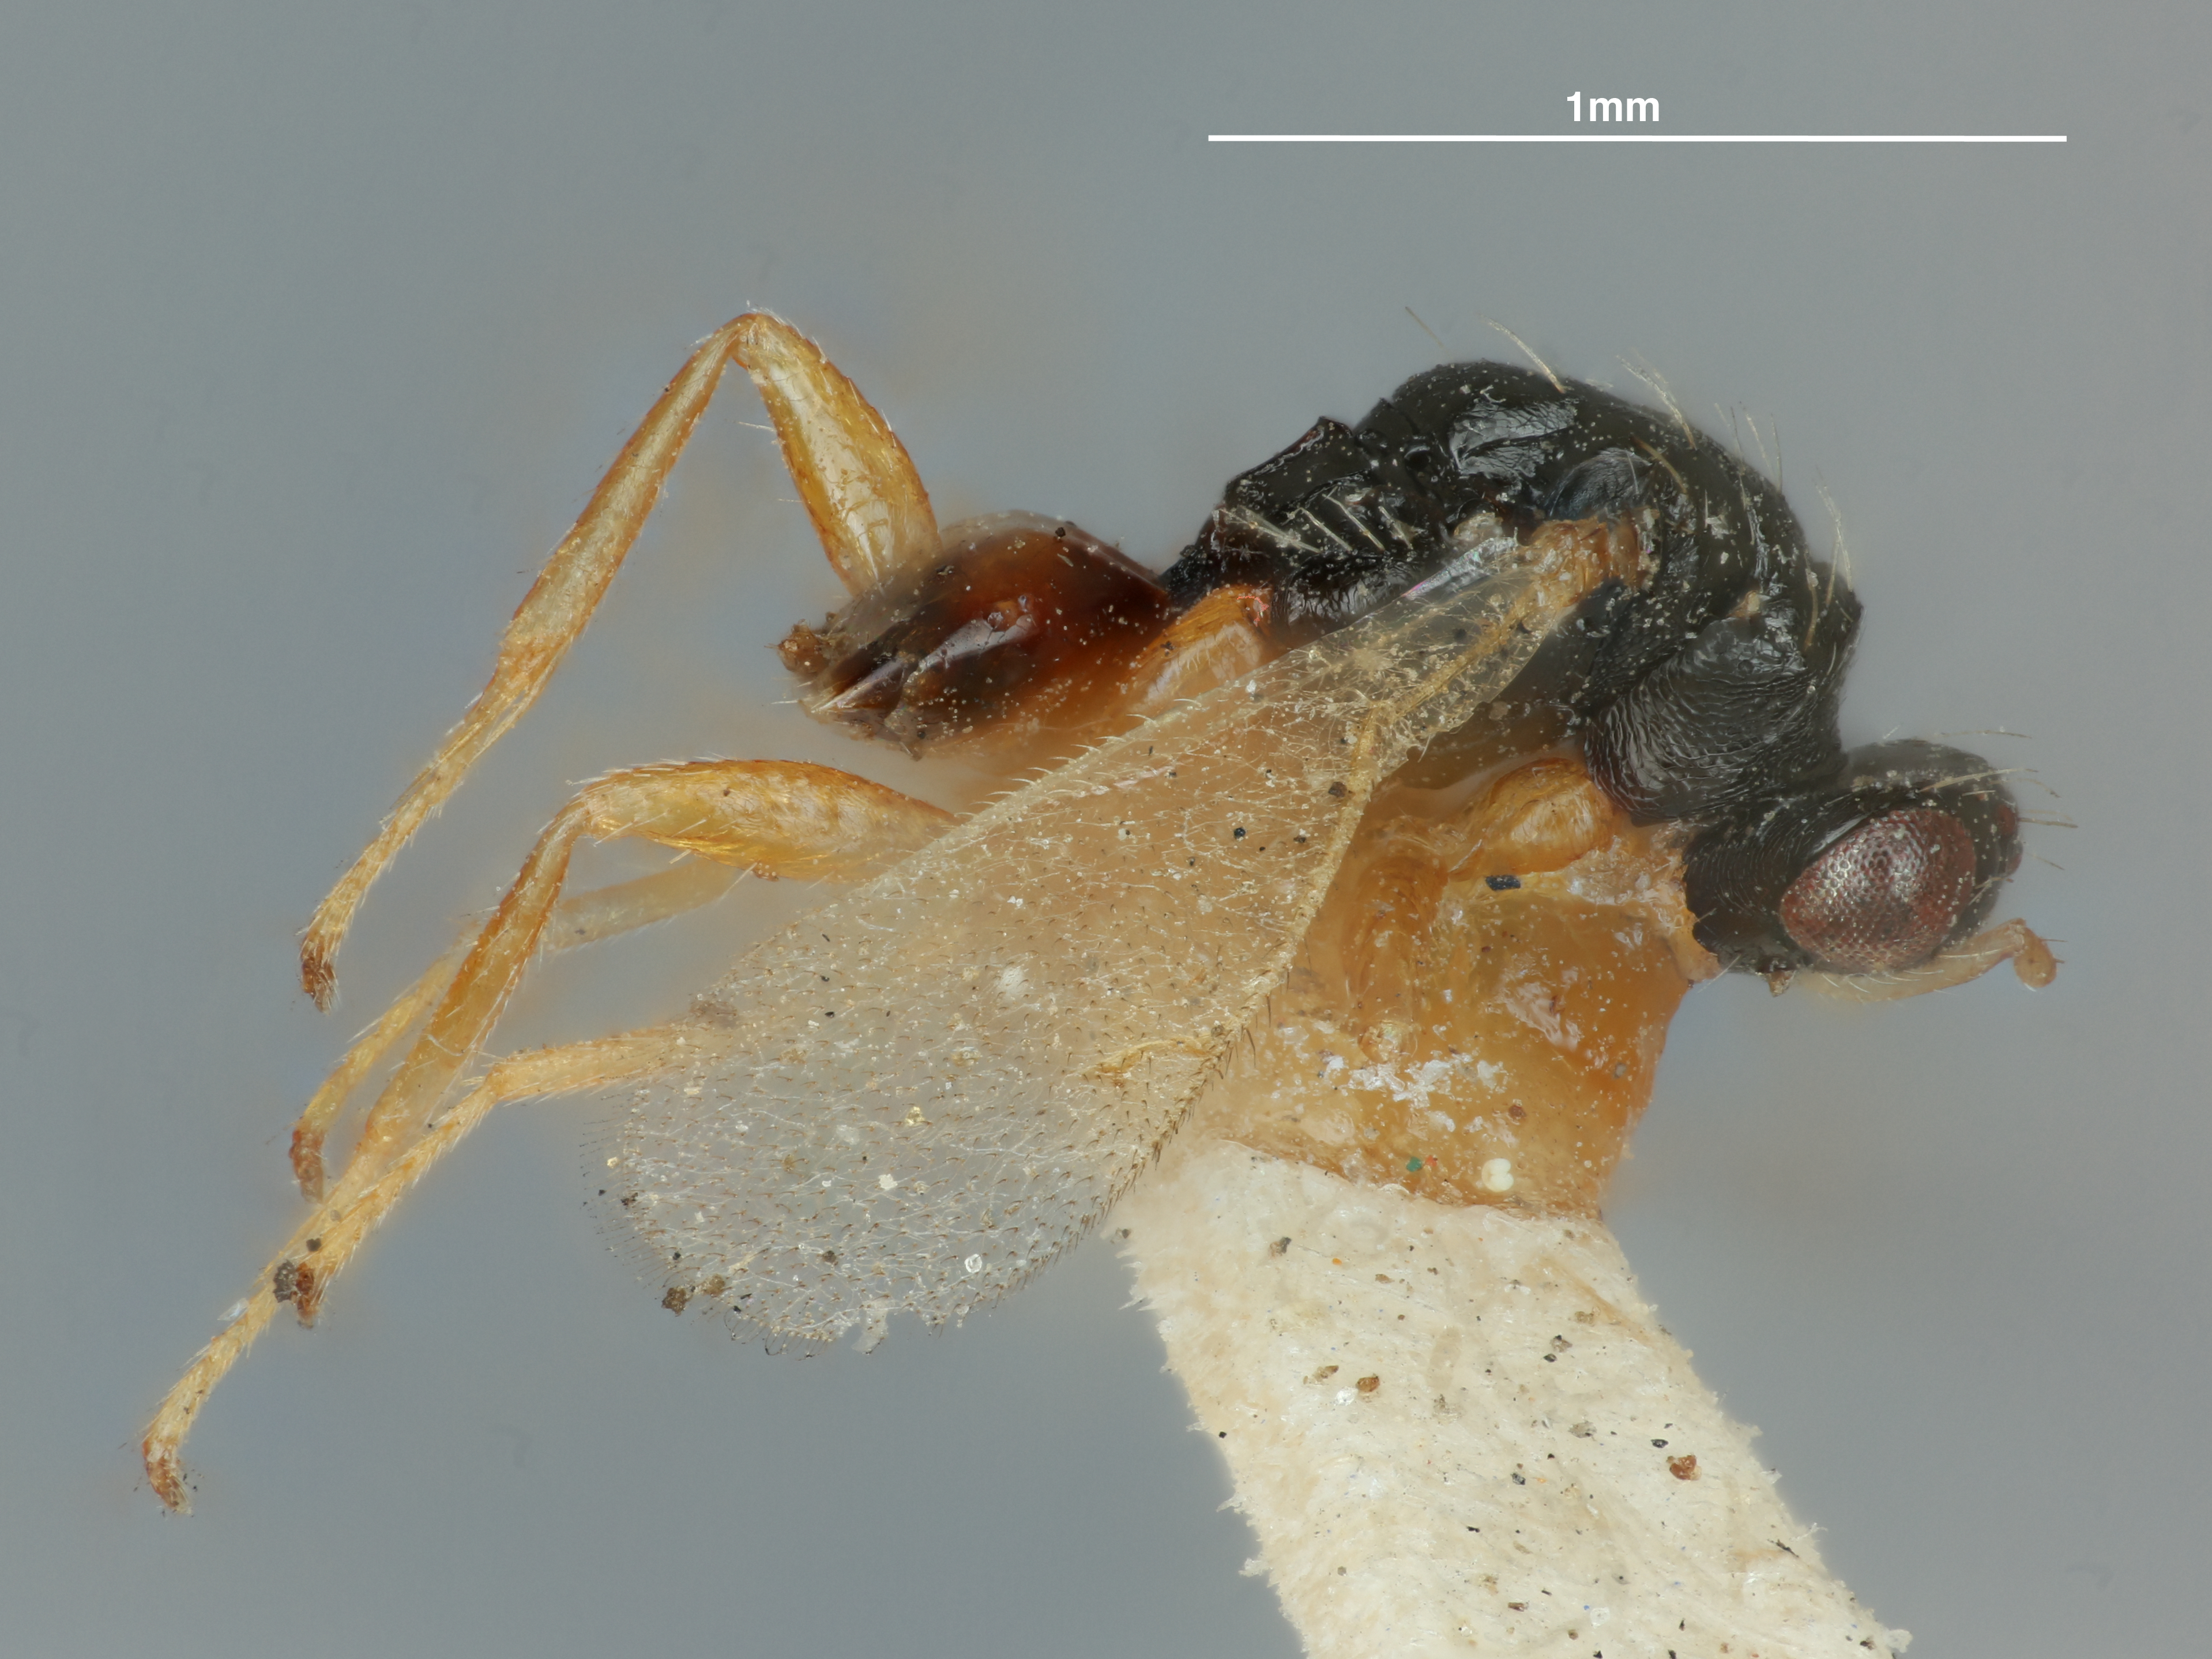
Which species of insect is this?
Euplectrus marginatus
